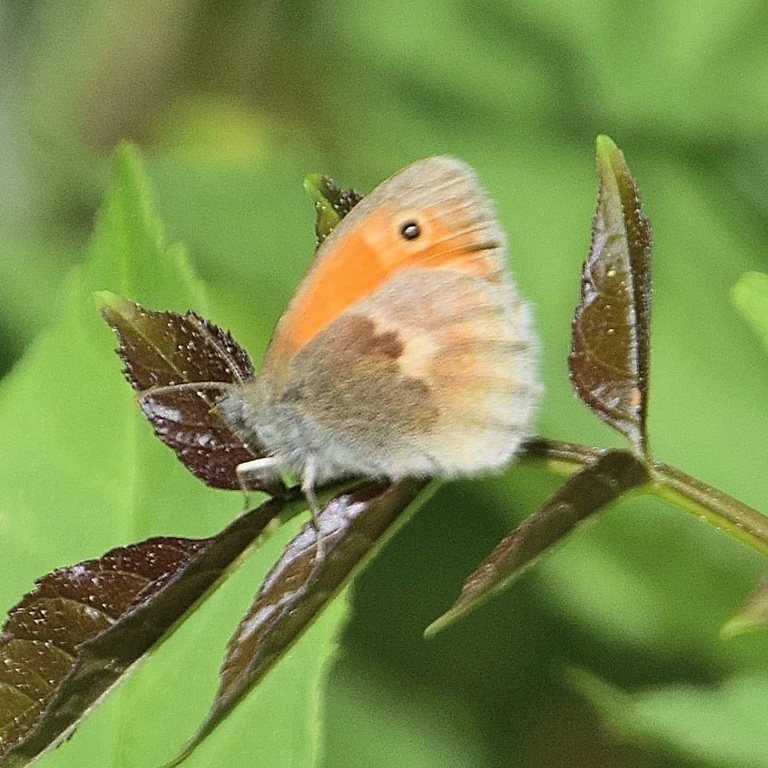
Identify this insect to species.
Coenonympha pamphilus
